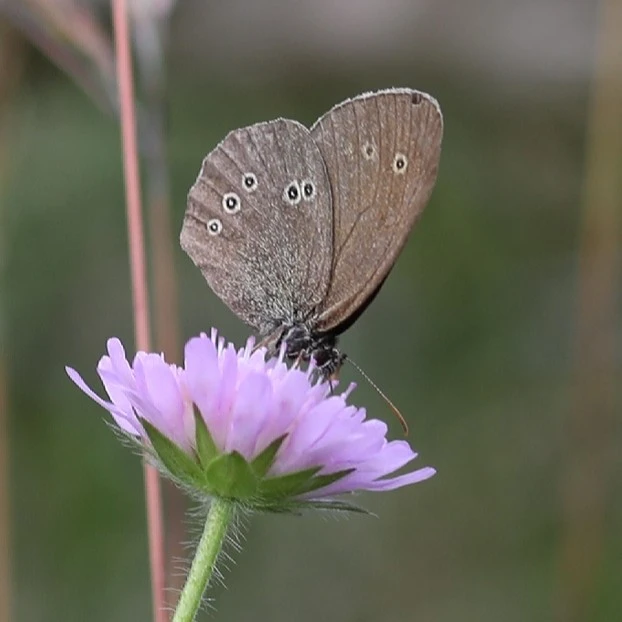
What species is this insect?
Aphantopus hyperantus
